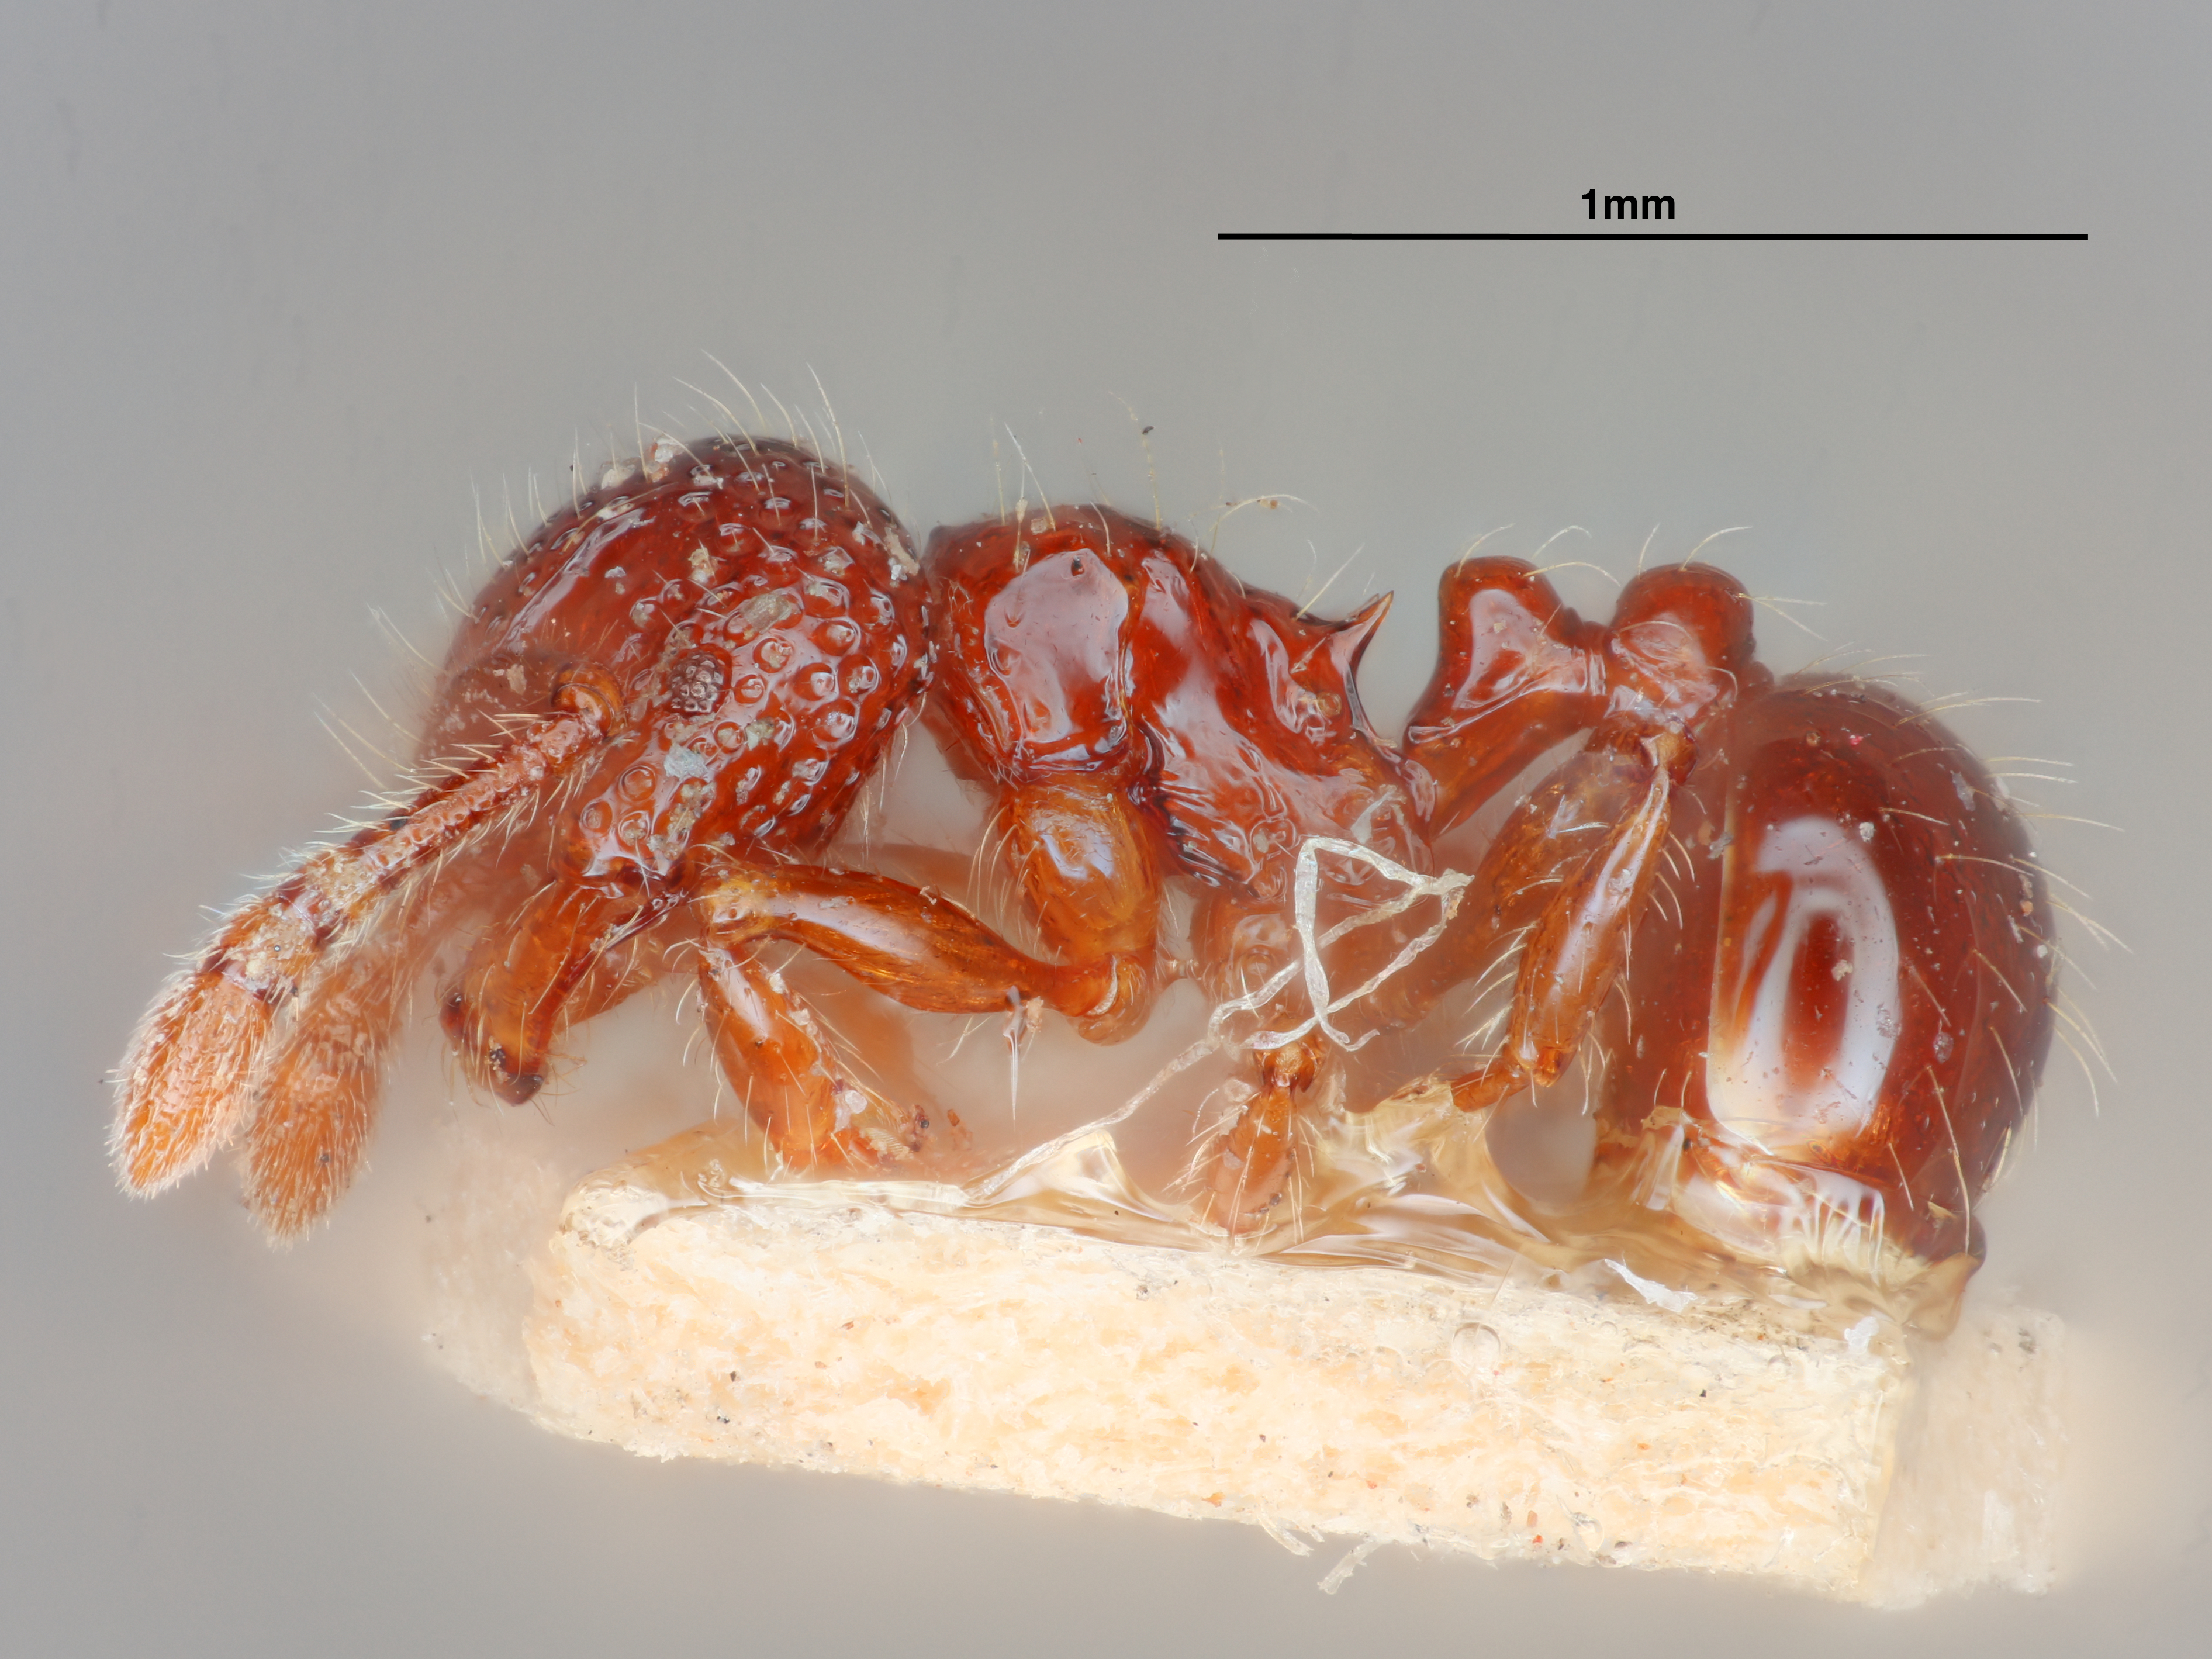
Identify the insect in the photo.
Pristomyrmex obesus
